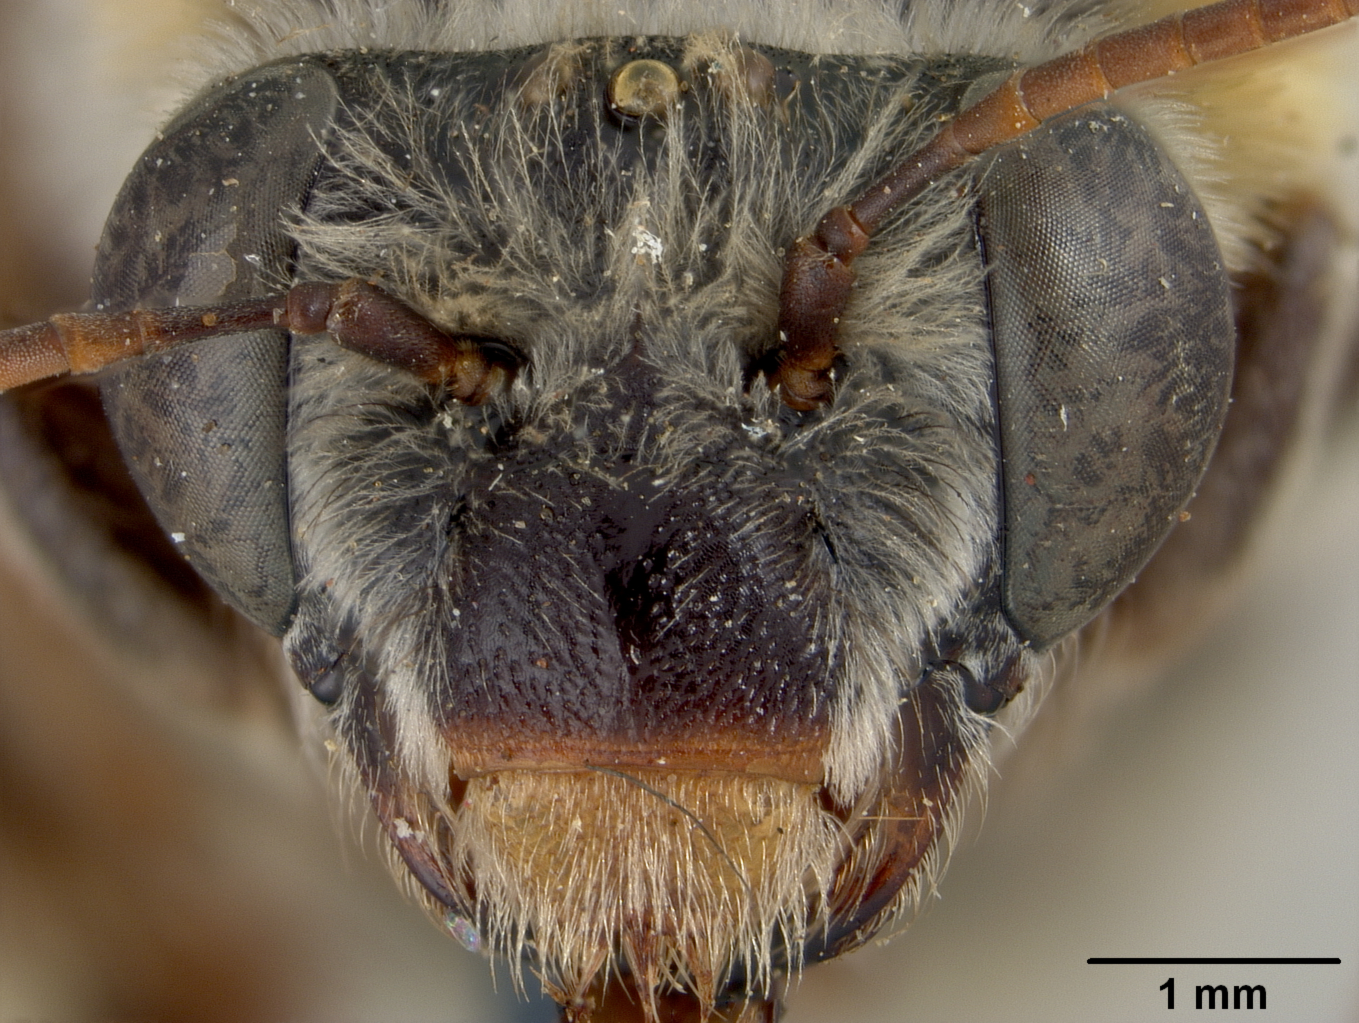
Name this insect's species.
Macroglossapis cockerelli
